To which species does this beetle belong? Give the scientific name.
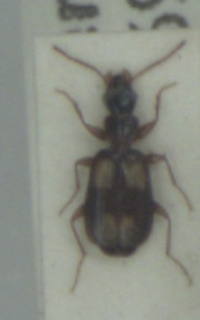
Calodromius spilotus
